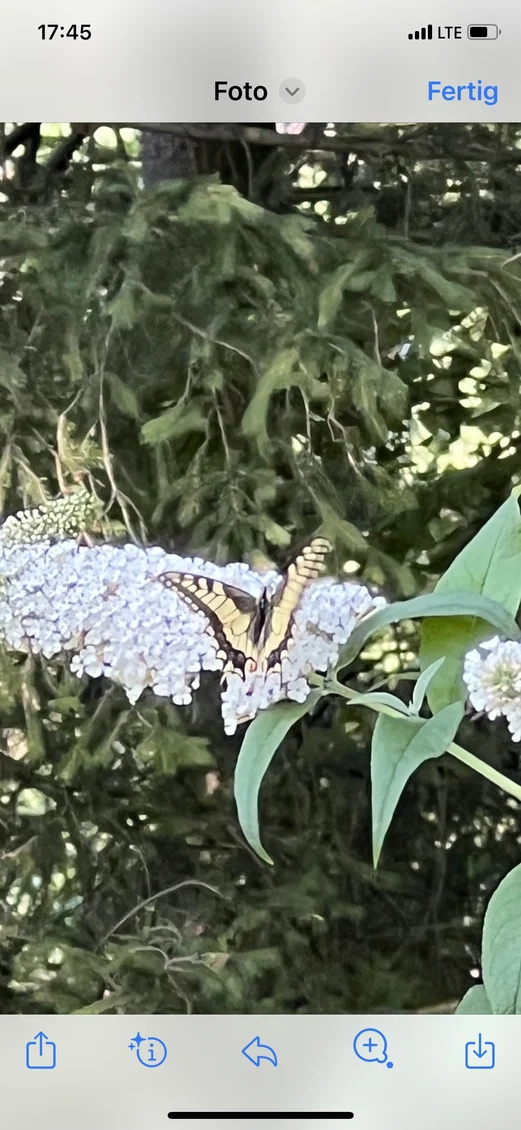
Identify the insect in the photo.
Papilio machaon
